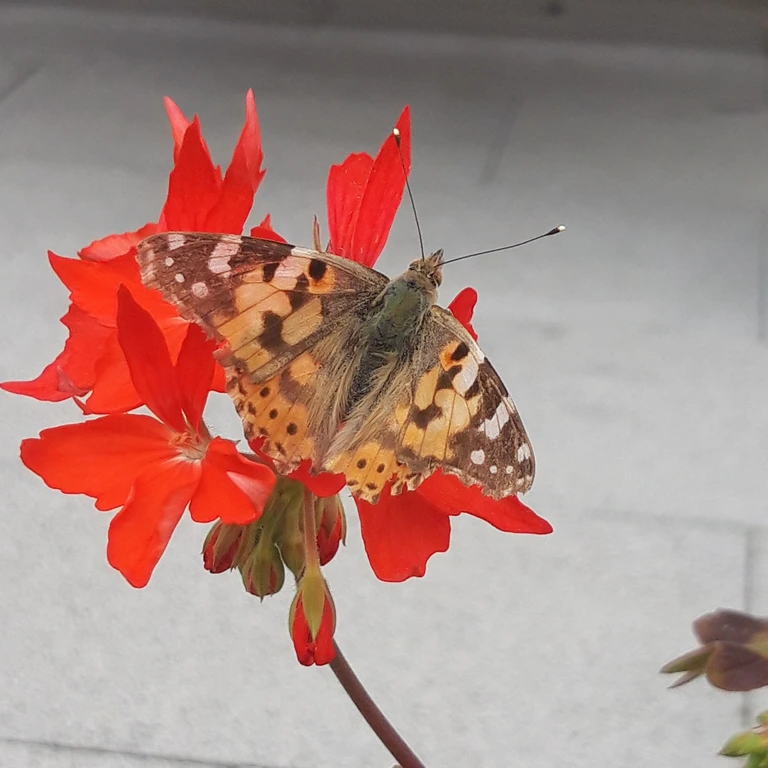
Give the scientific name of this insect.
Vanessa cardui
